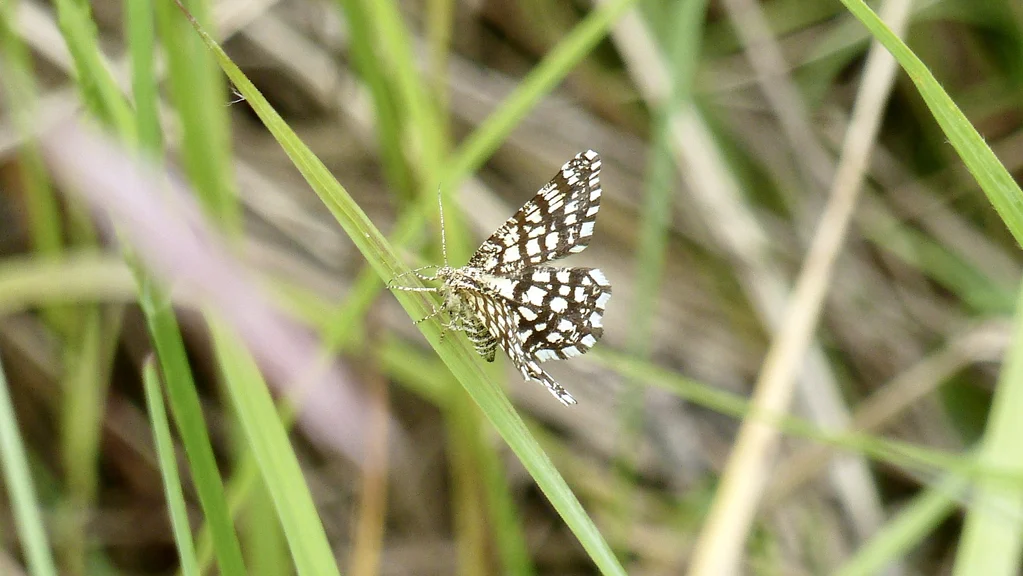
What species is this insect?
Chiasmia clathrata
